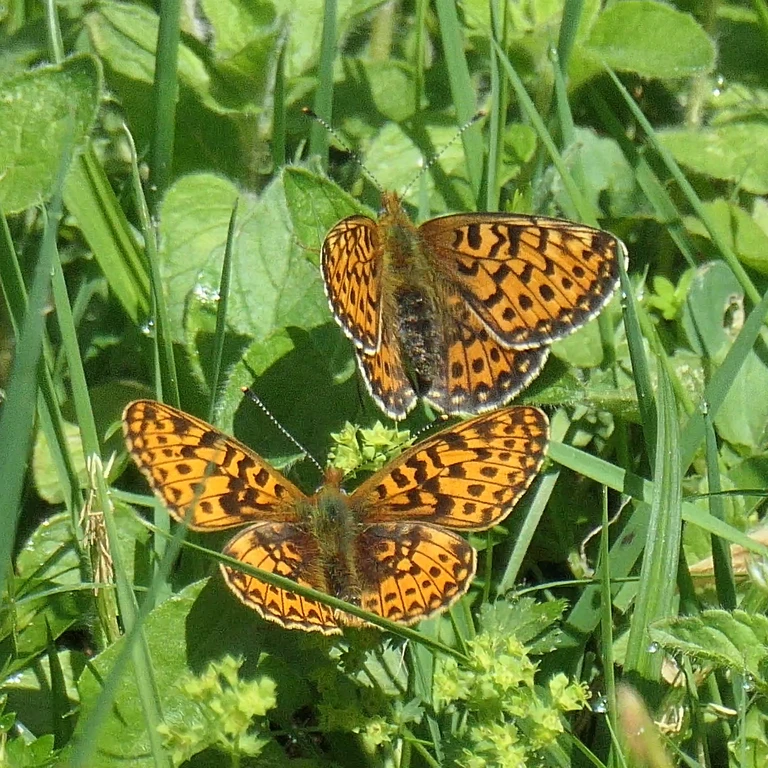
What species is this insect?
Boloria euphrosyne (also Clossiana euphrosyne)
